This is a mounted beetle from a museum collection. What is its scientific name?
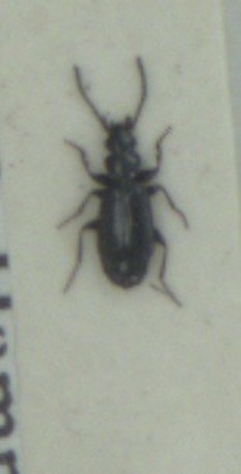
Microlestes maurus
